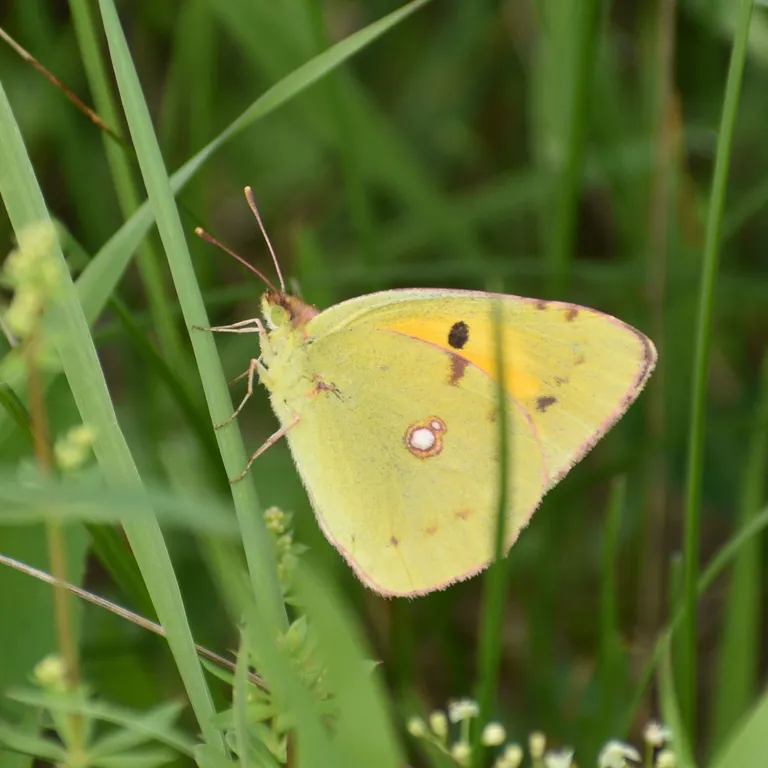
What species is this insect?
Colias croceus
